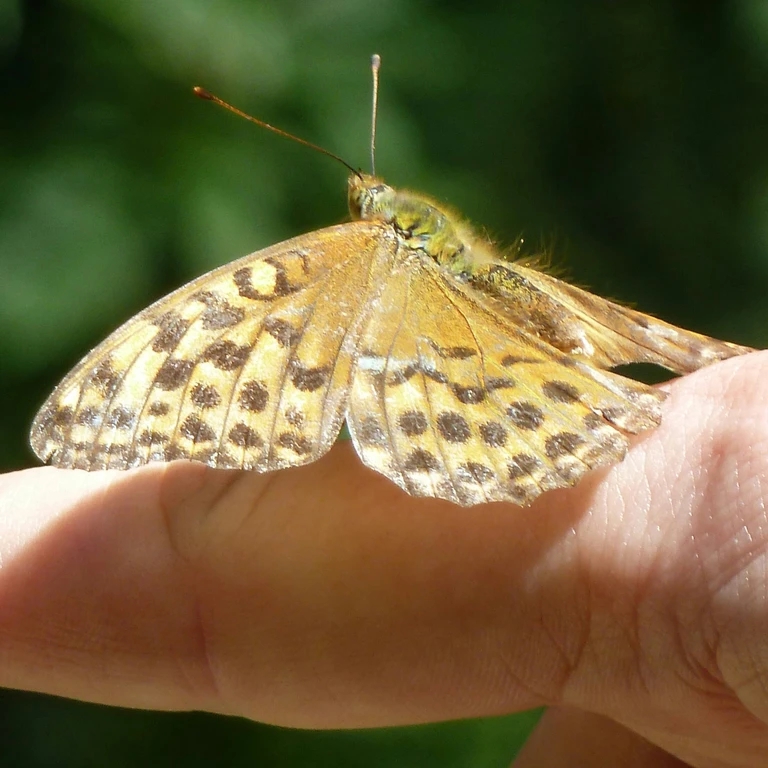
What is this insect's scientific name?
Argynnis paphia
